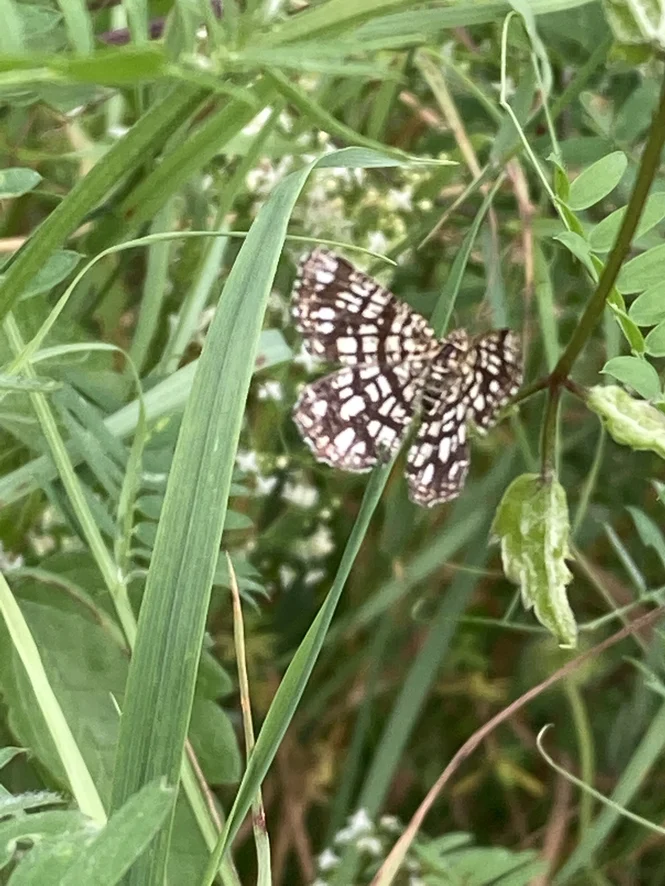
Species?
Chiasmia clathrata
